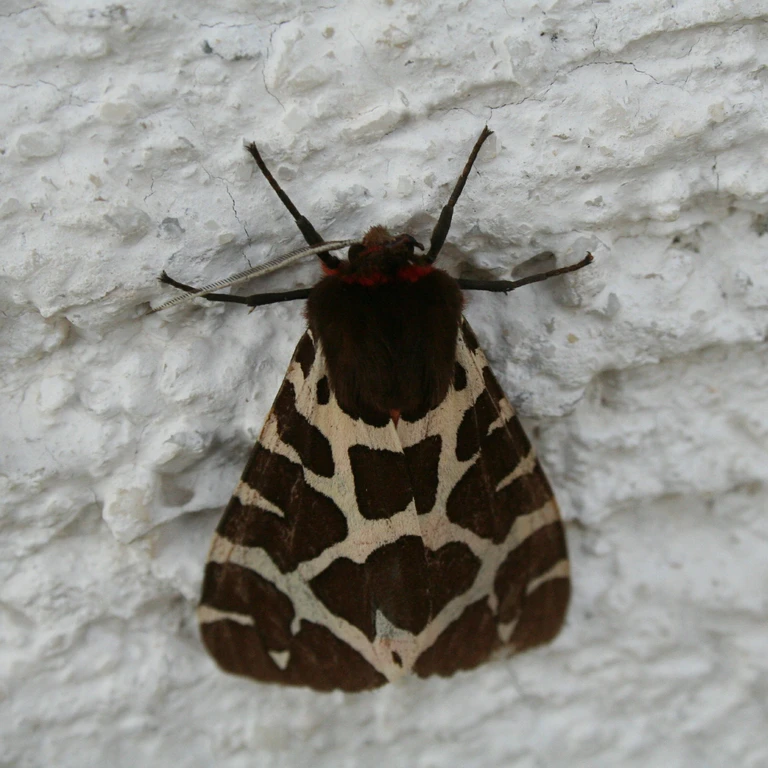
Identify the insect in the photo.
Arctia caja
